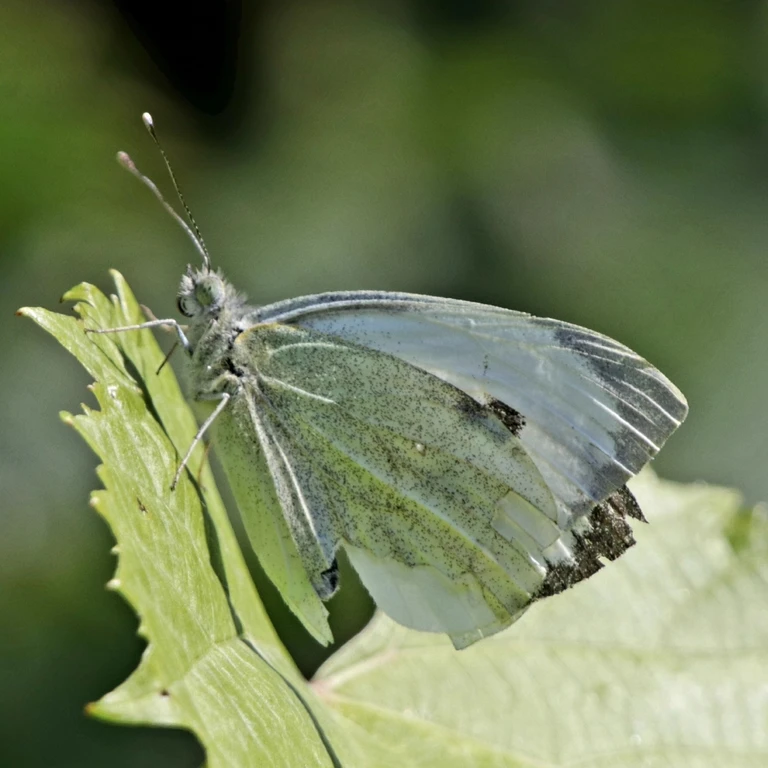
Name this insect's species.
Pieris brassicae
